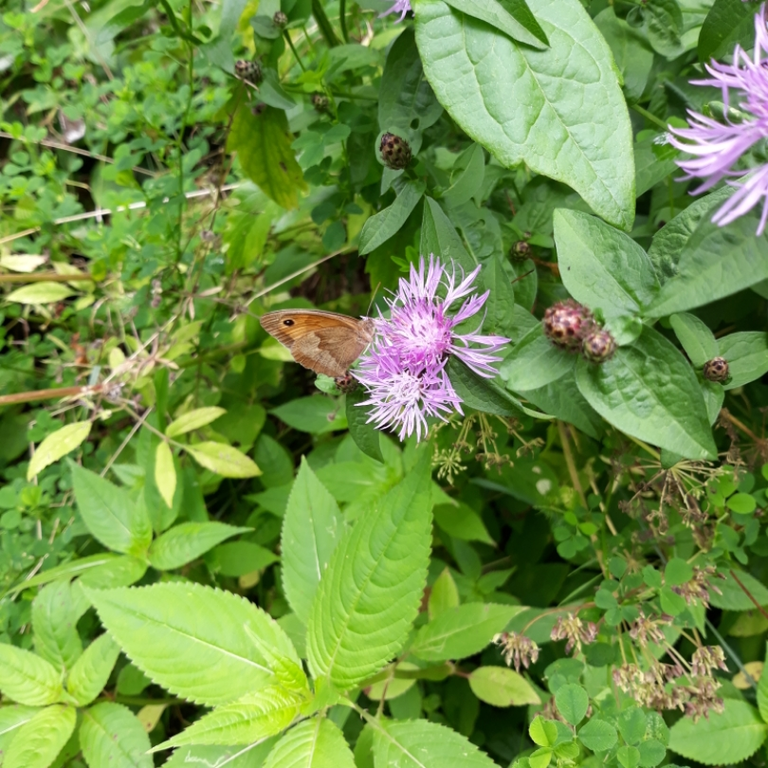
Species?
Maniola jurtina
